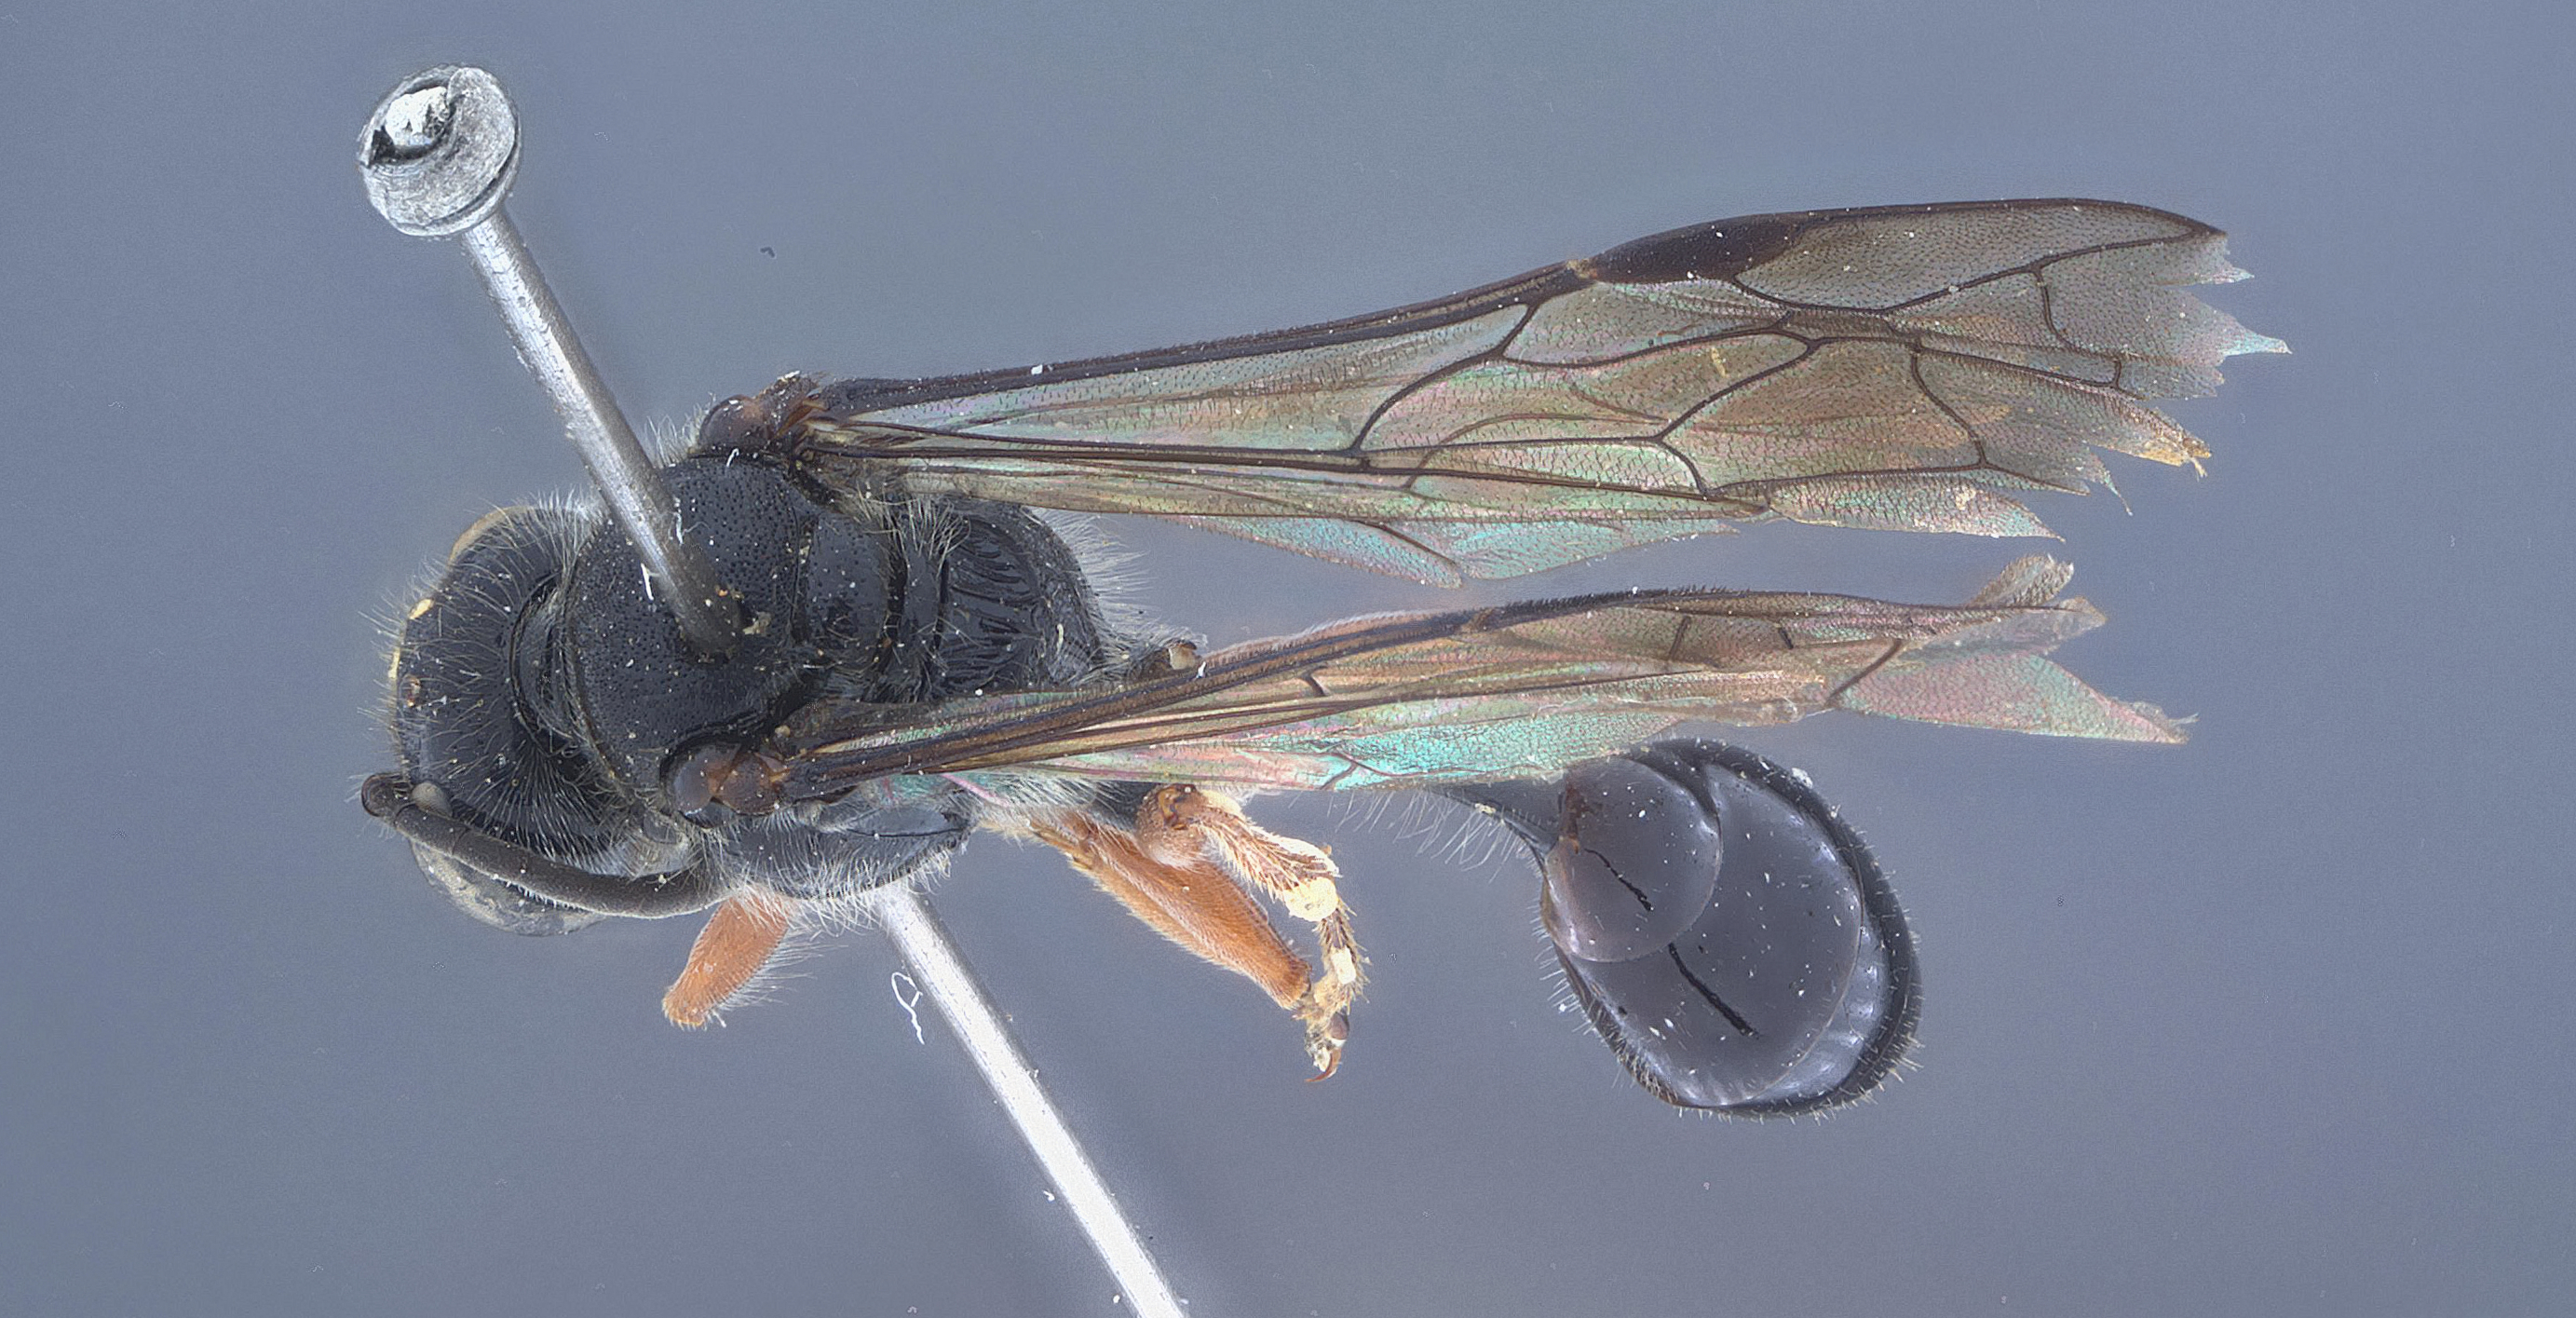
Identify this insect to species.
Mimesa politiventris
